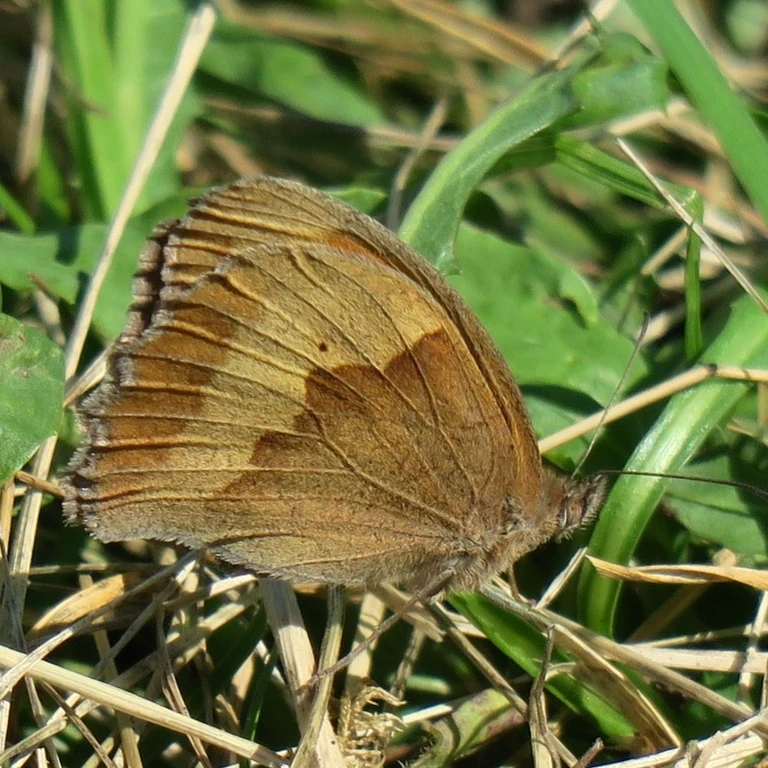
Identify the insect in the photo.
Maniola jurtina
